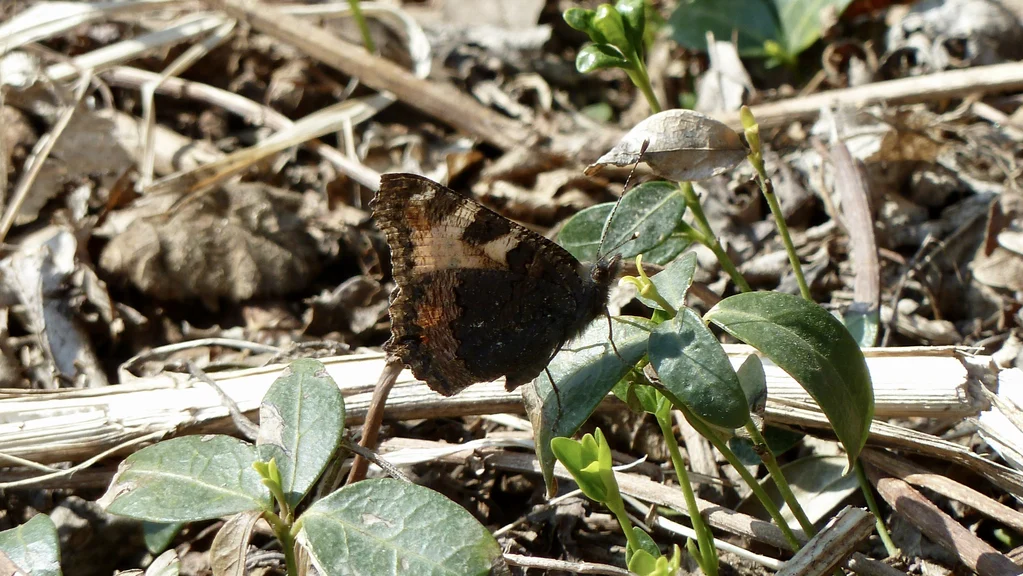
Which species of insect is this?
Aglais urticae
